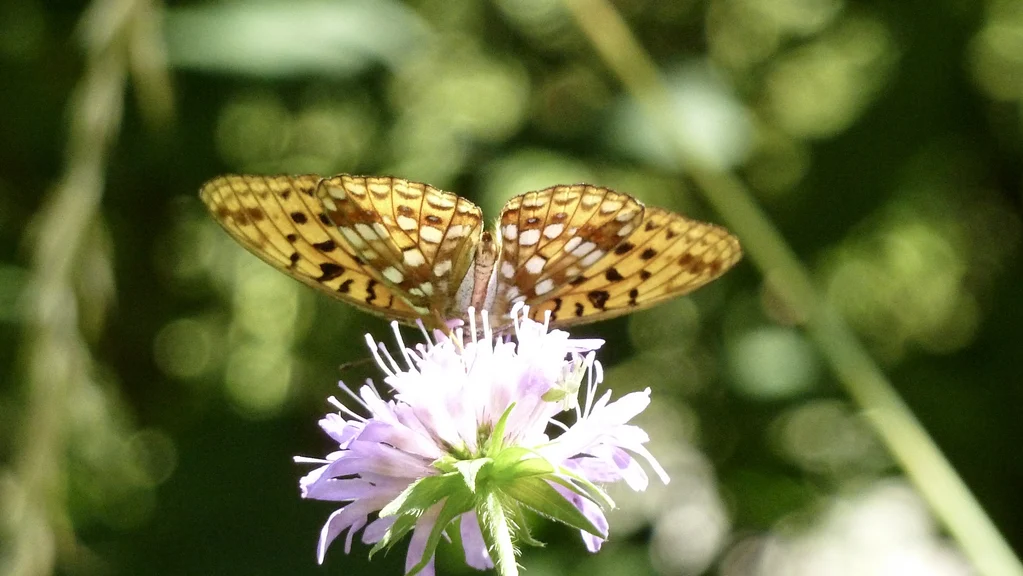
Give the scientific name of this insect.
Fabriciana adippe
